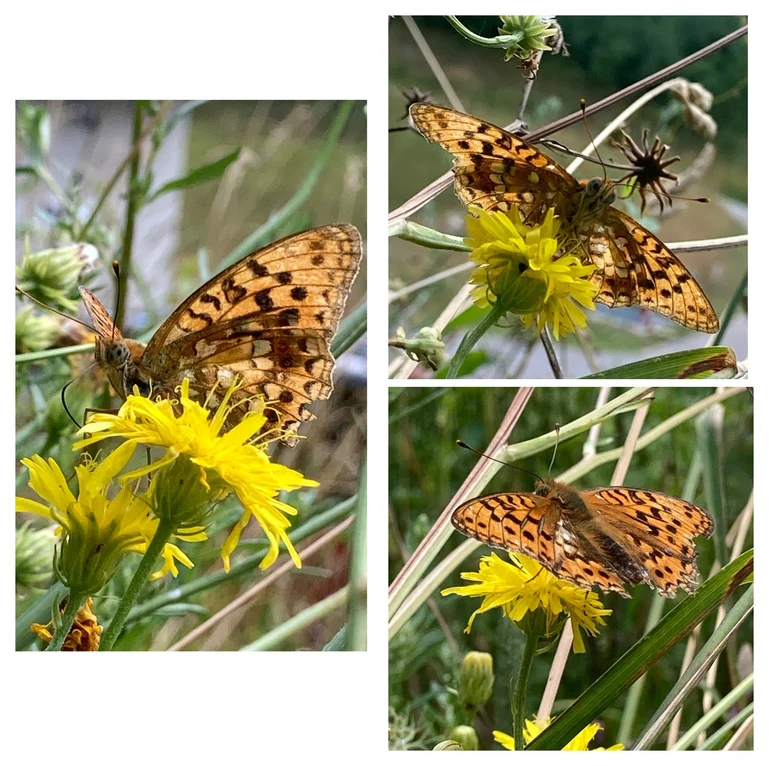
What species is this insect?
Fabriciana adippe
